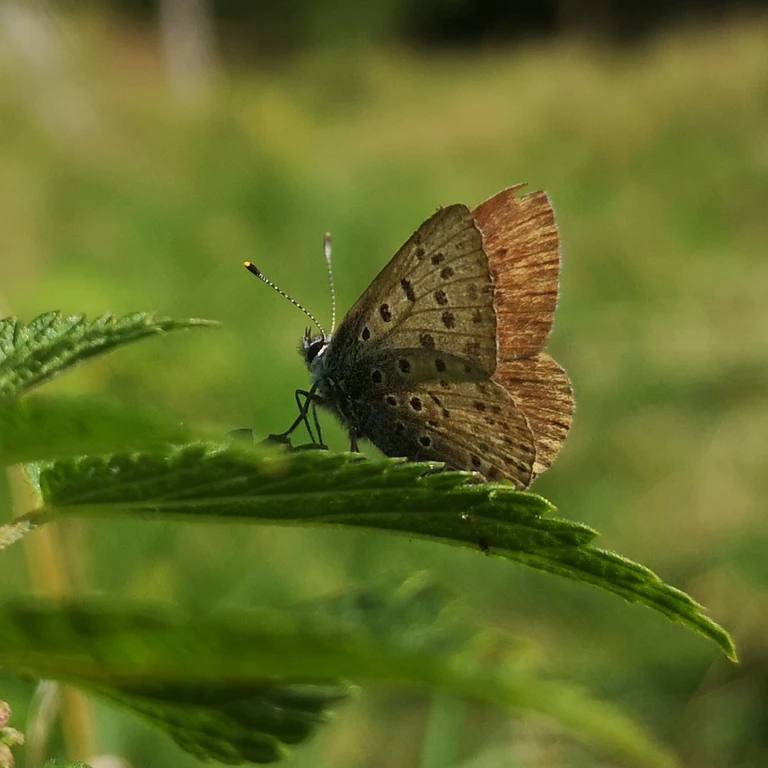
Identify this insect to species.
Lycaena tityrus (also Loweia tityrus)
